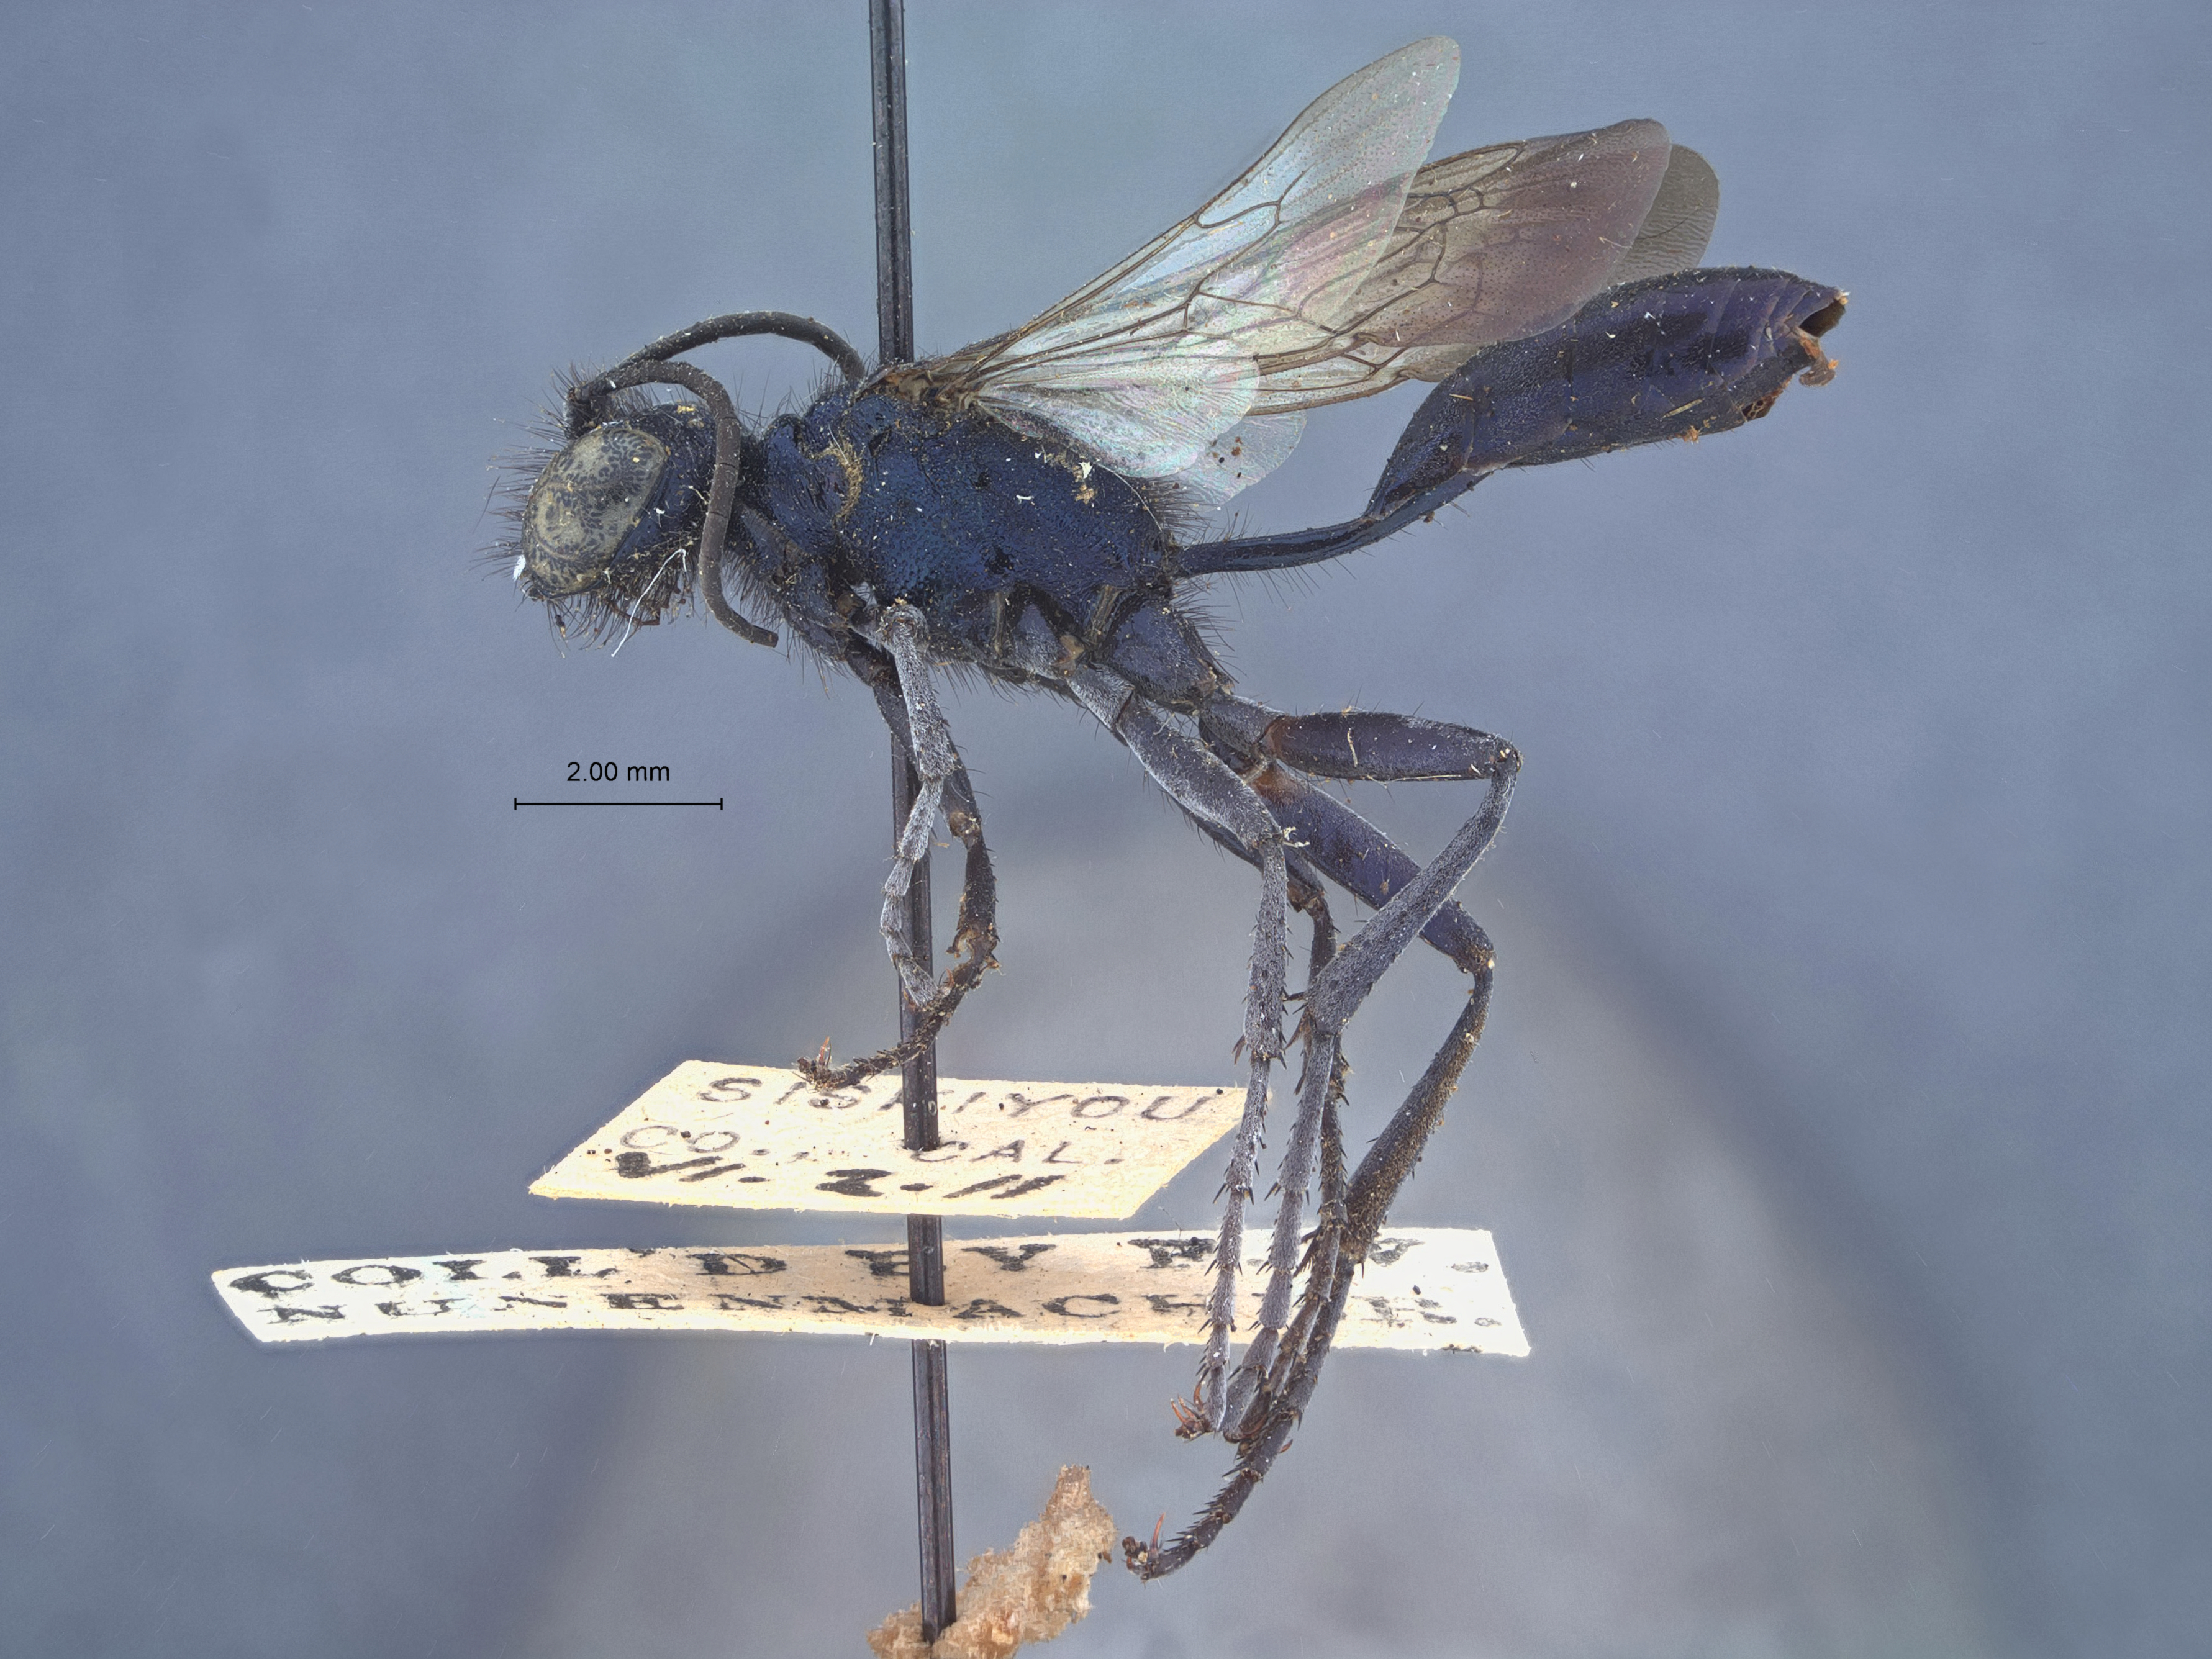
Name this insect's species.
Podalonia caerulea
